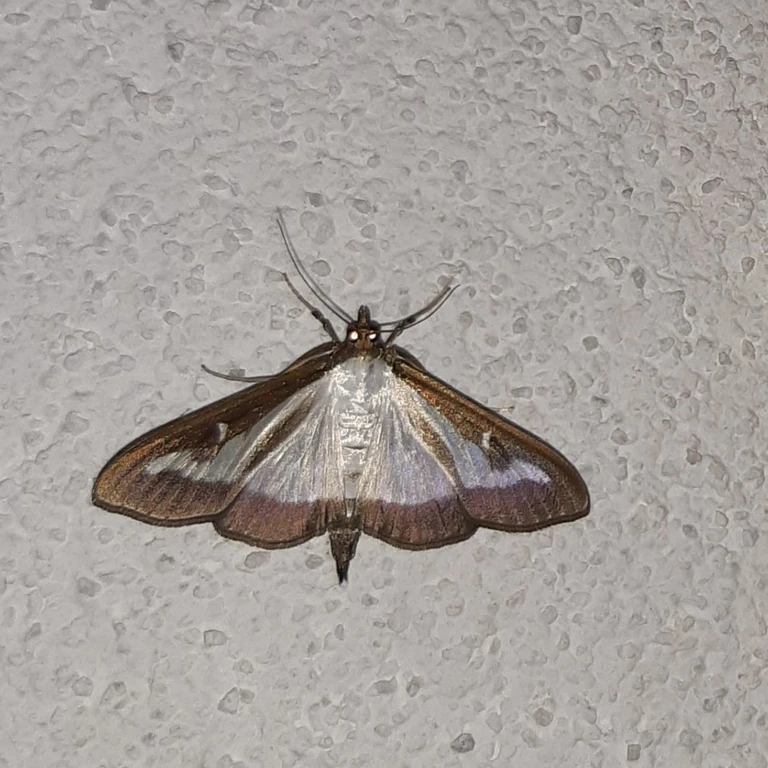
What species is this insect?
Cydalima perspectalis
